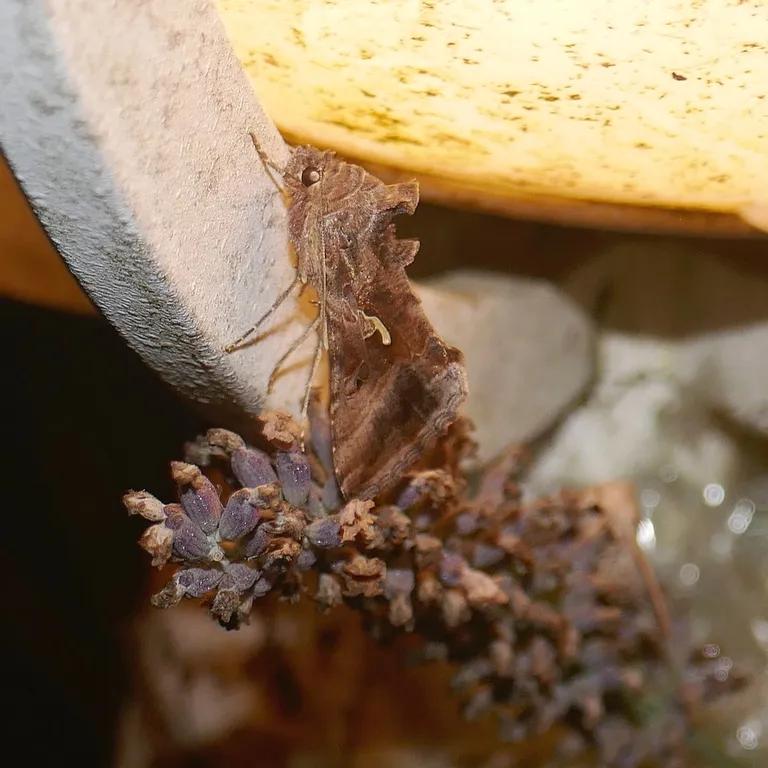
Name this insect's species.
Autographa gamma
